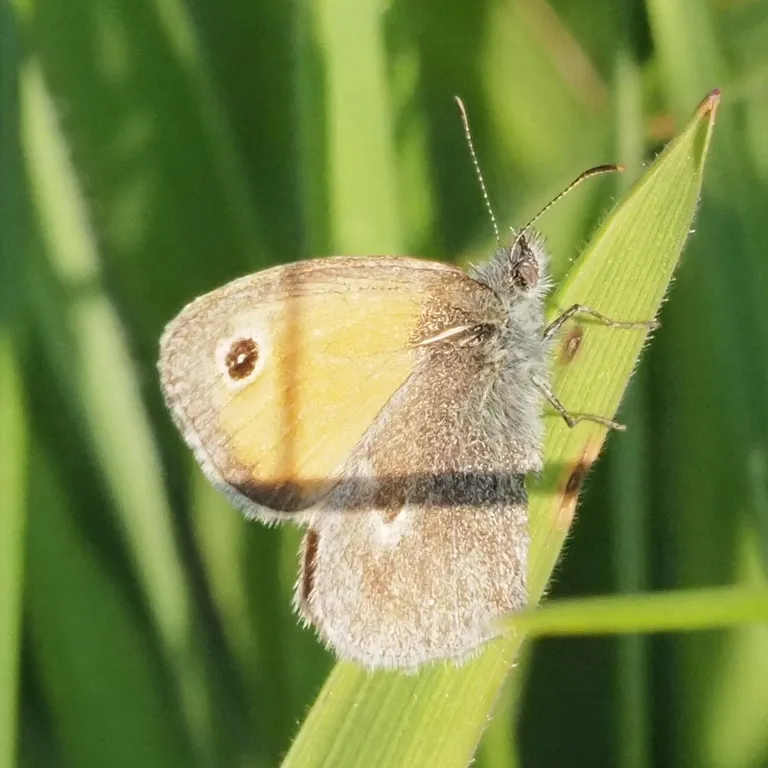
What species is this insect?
Coenonympha pamphilus
